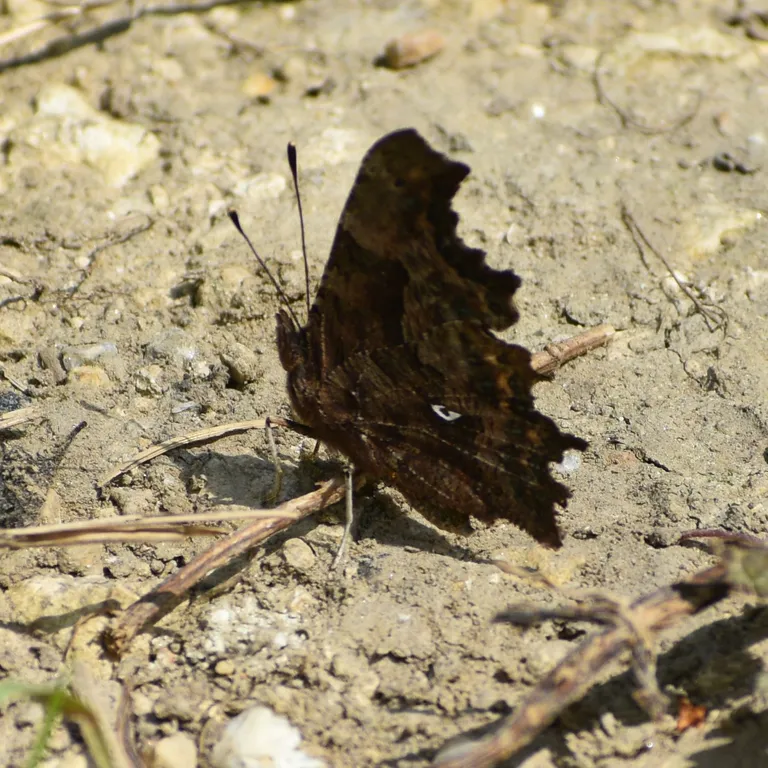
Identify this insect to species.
Polygonia c-album
